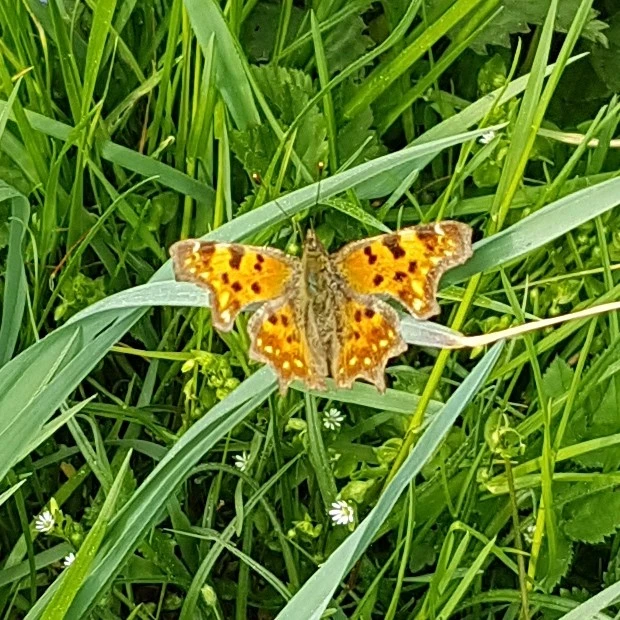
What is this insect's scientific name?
Polygonia c-album
